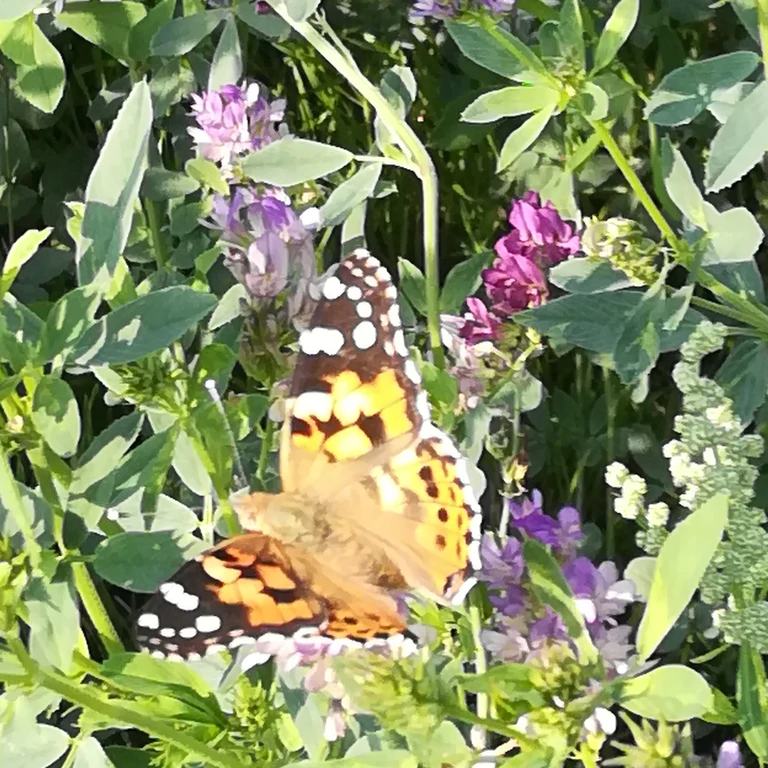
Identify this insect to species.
Vanessa cardui
